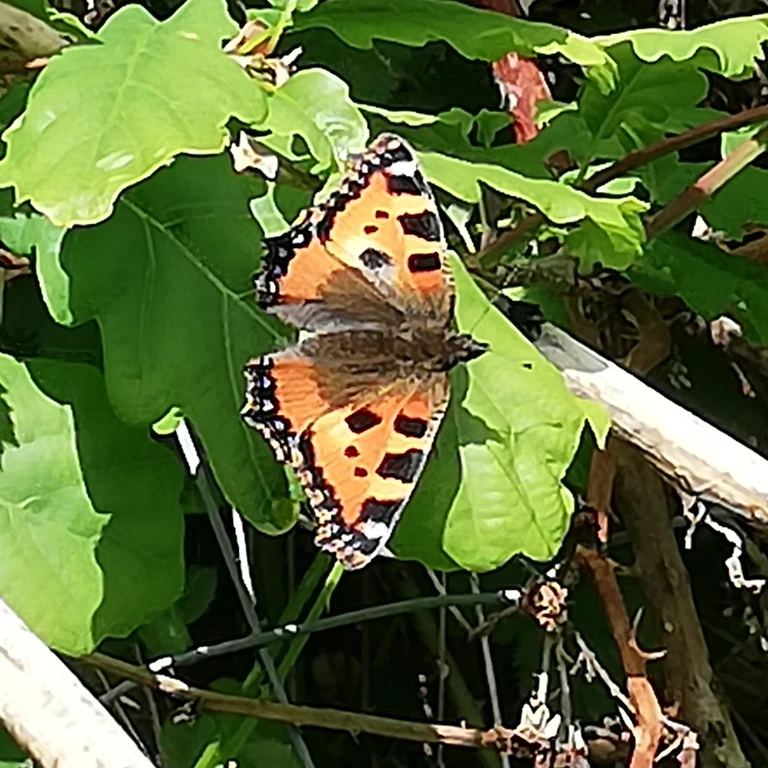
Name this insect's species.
Aglais urticae
